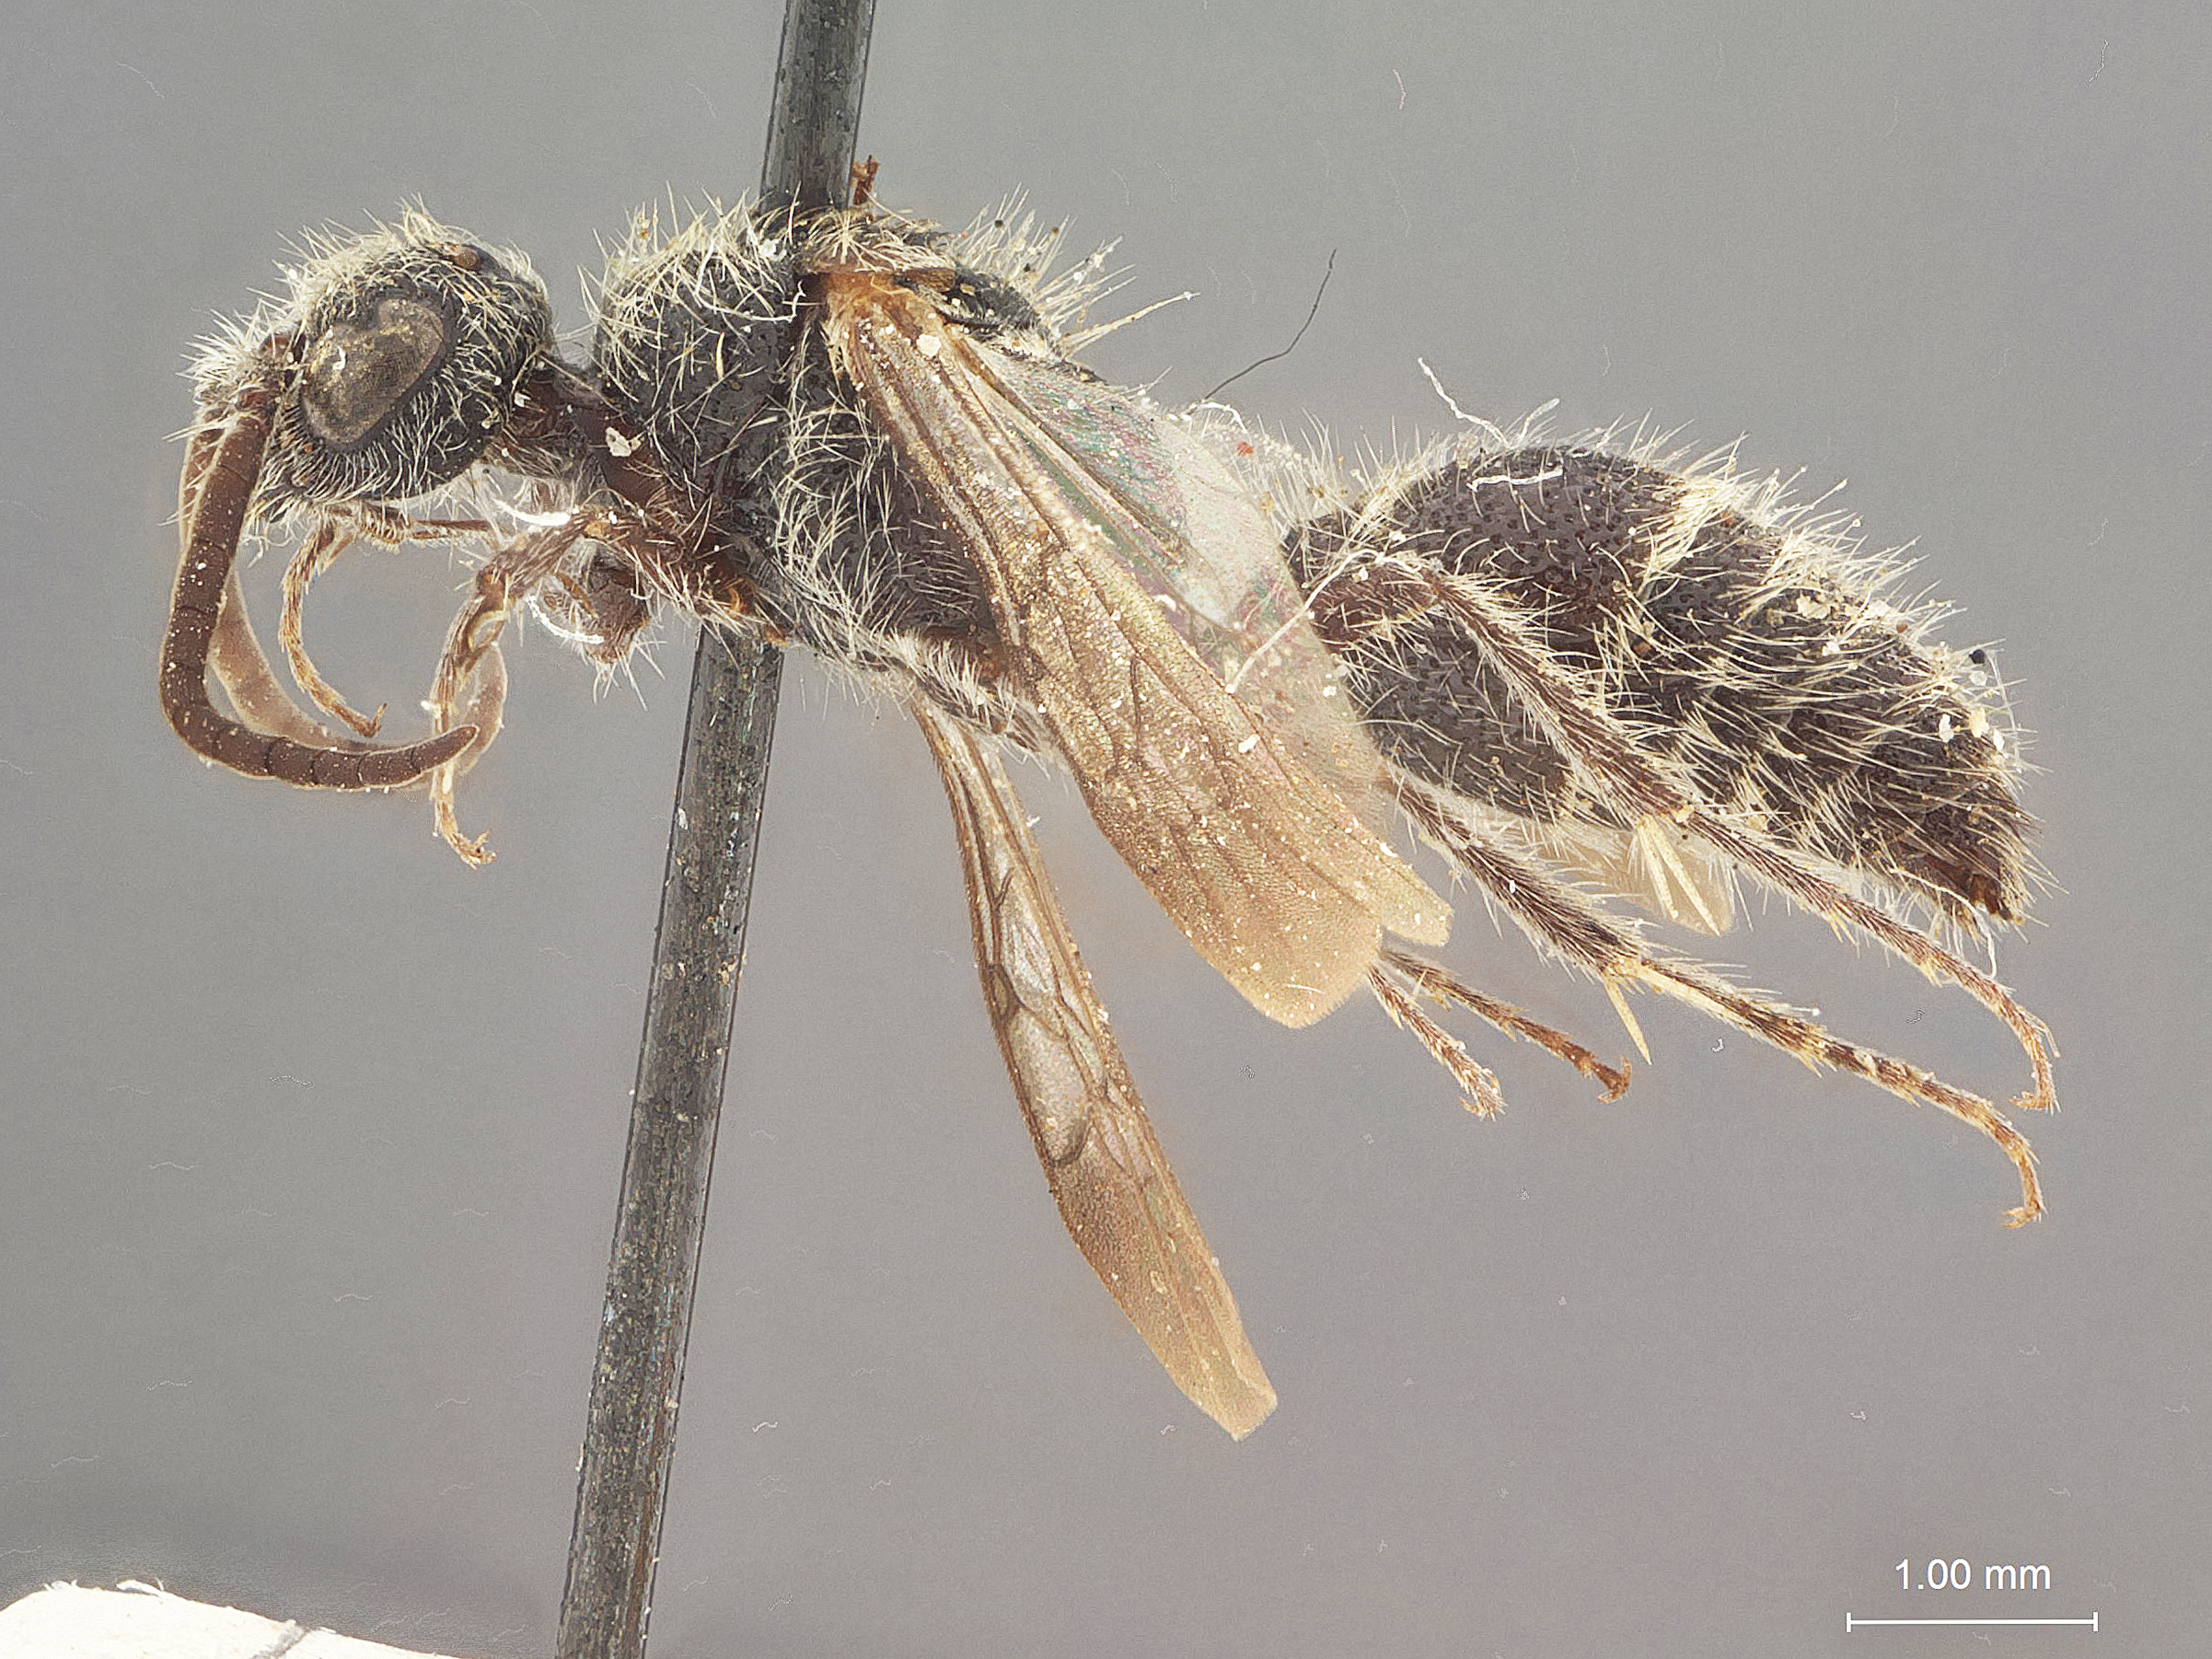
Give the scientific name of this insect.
Smicromyrme krombeini
